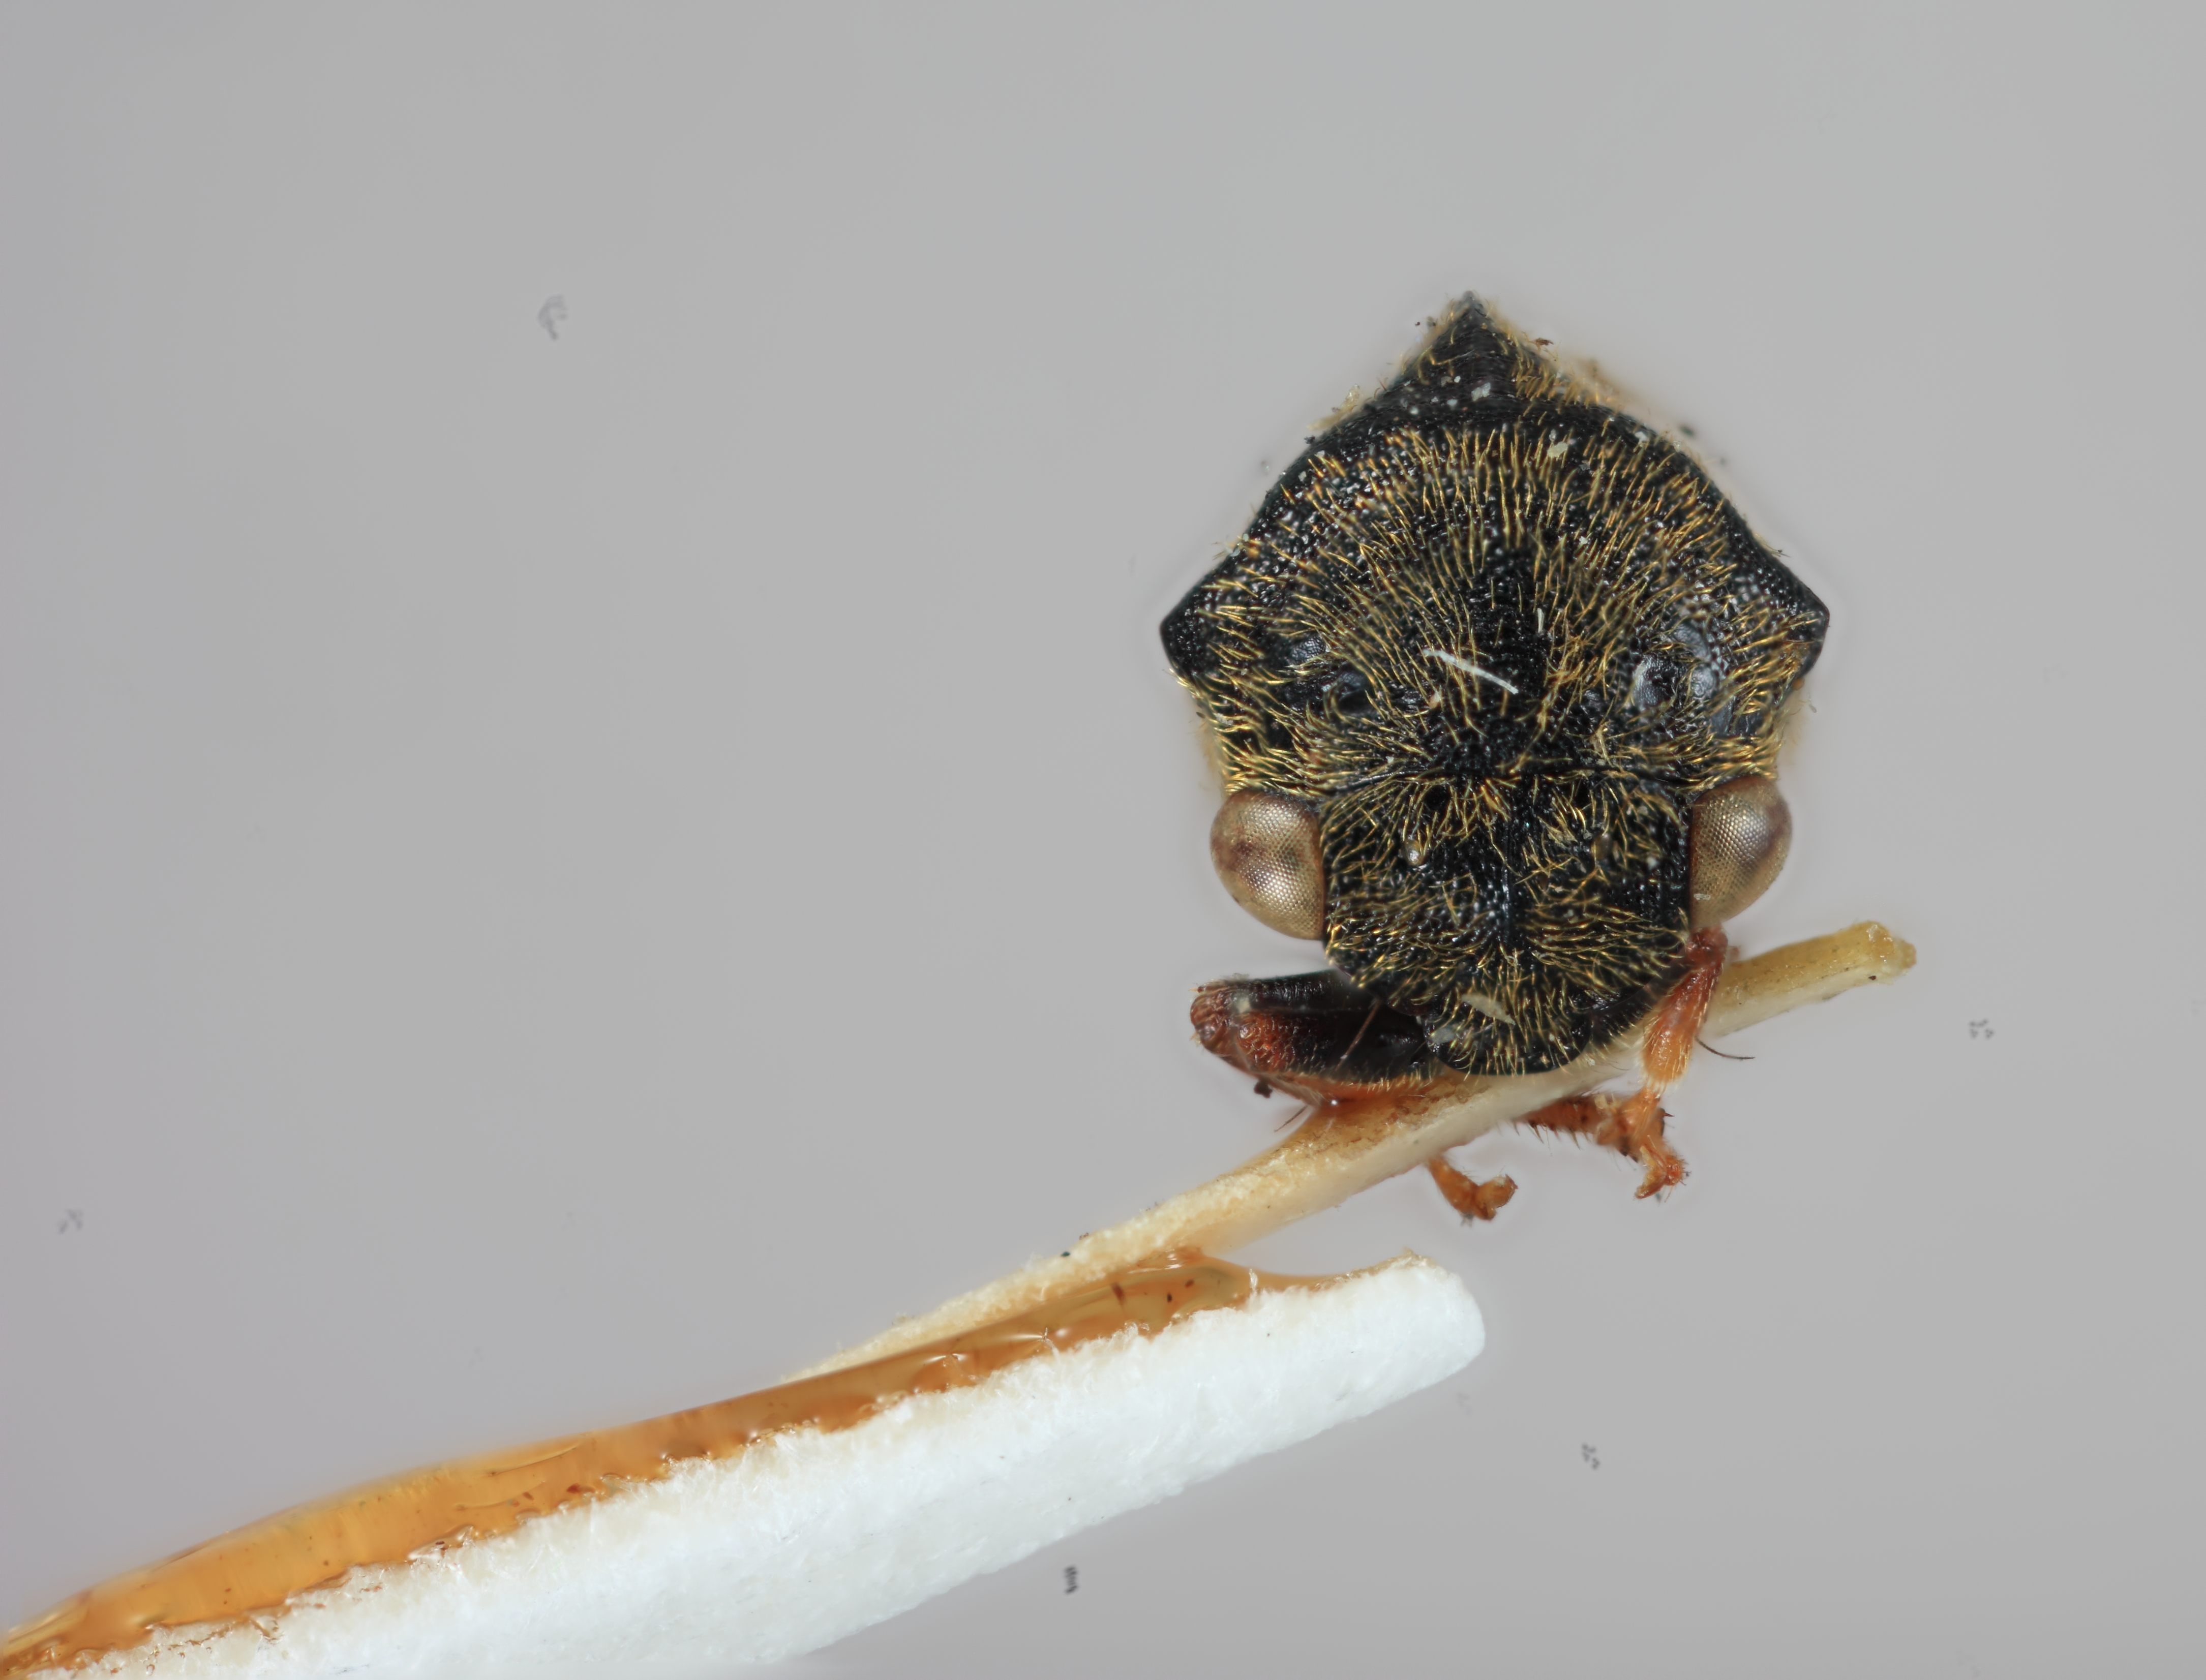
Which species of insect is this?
Gargara nigrocarinata
